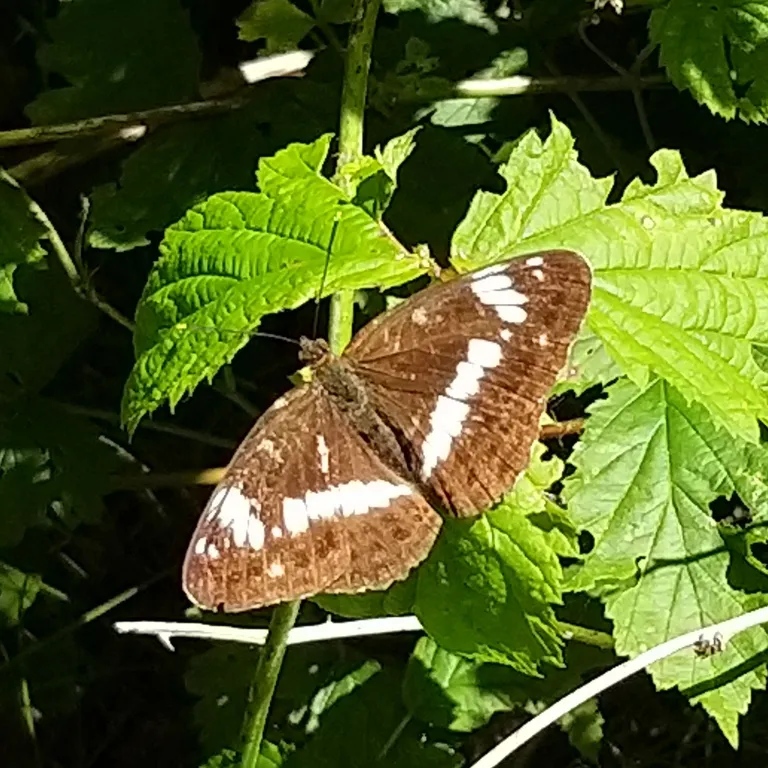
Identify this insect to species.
Limenitis camilla (also Ladoga camilla)
